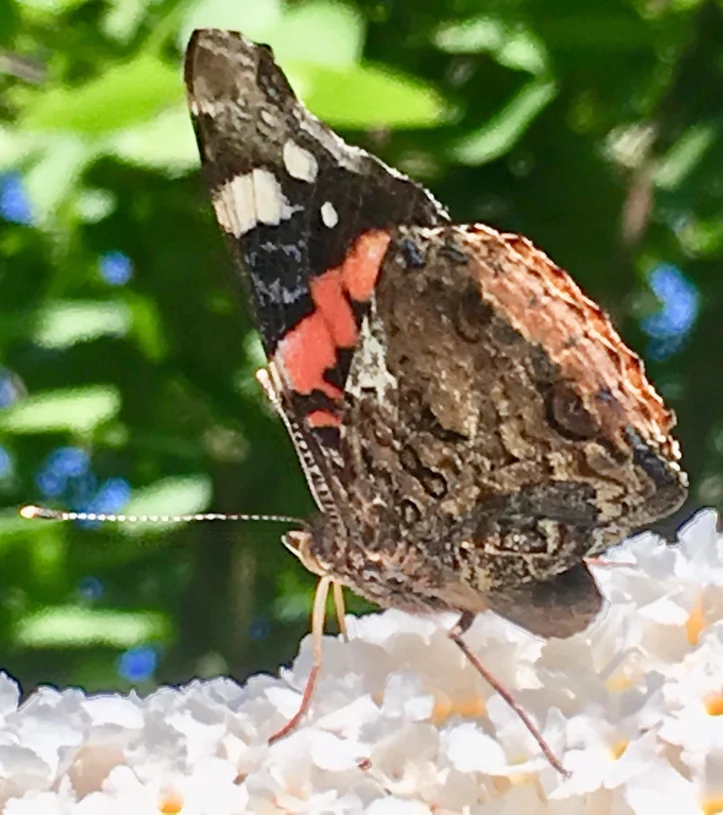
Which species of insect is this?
Vanessa atalanta
